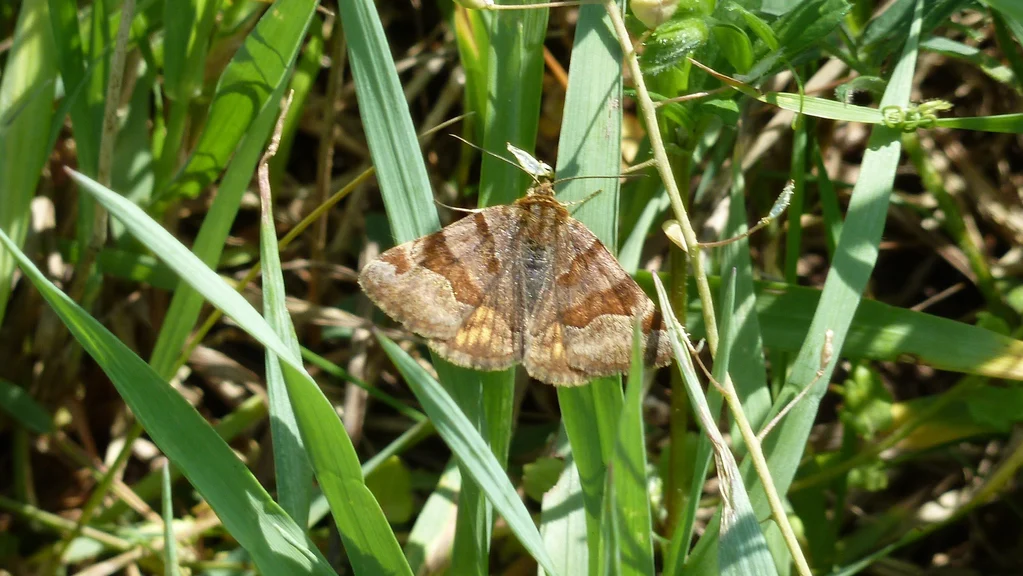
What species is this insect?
Euclidia glyphica
